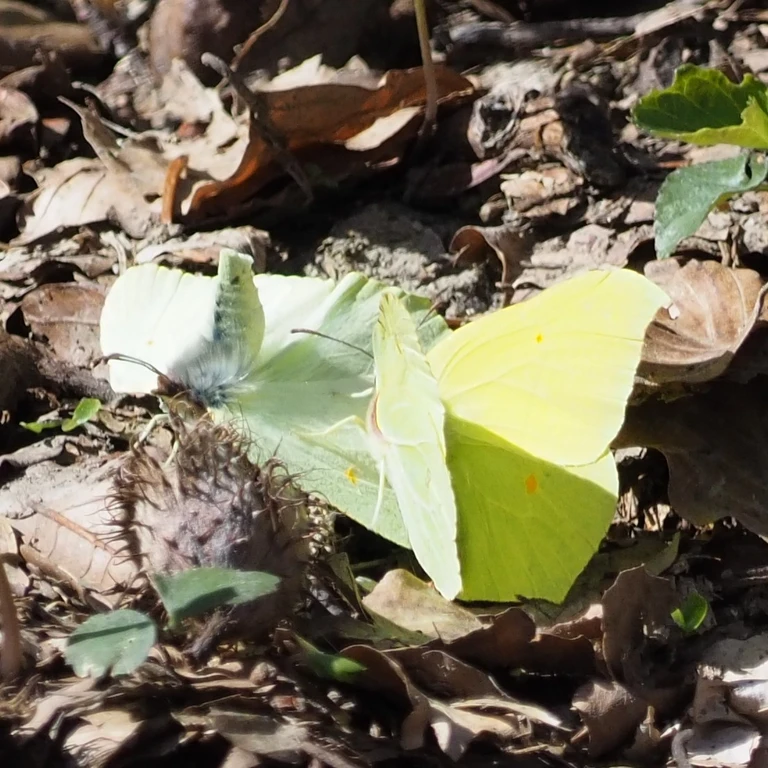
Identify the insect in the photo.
Gonepteryx rhamni
